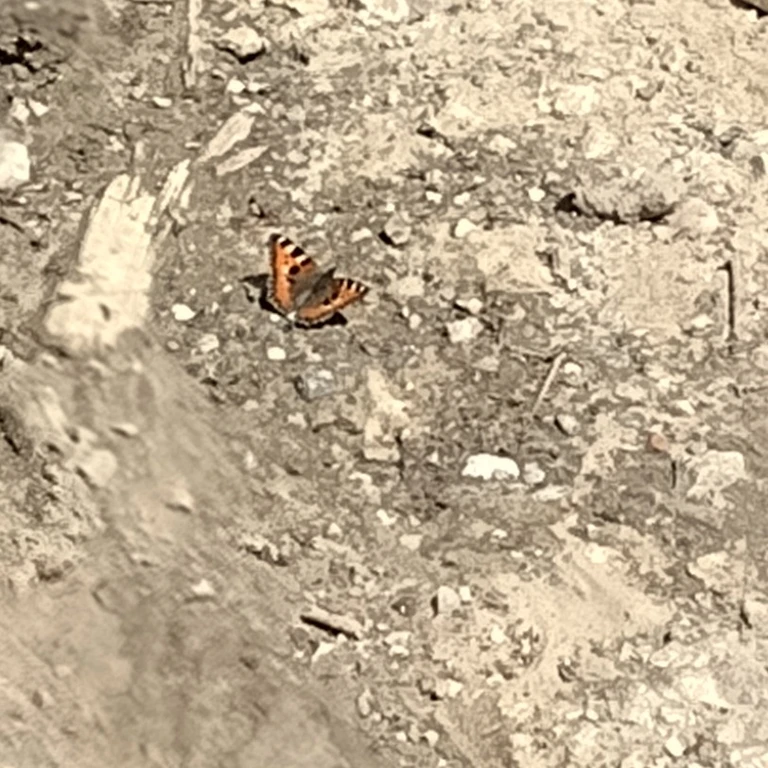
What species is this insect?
Aglais urticae
